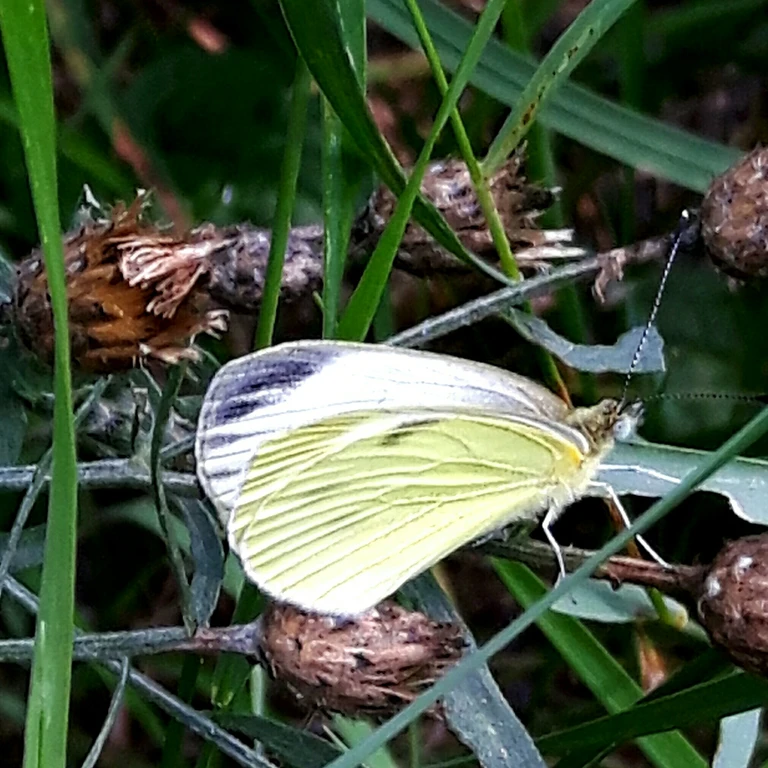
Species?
Pieris napi
